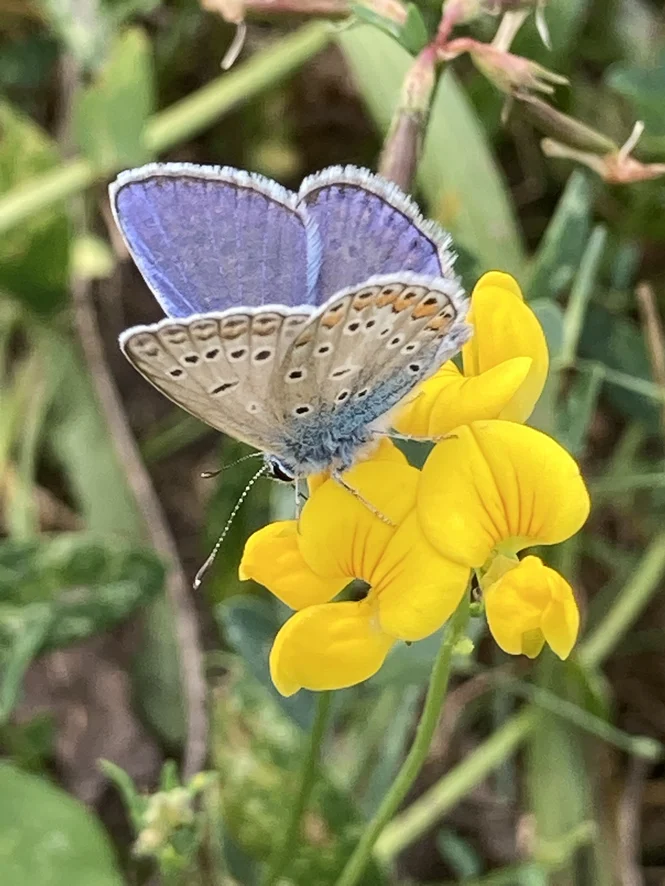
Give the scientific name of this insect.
Polyommatus icarus
